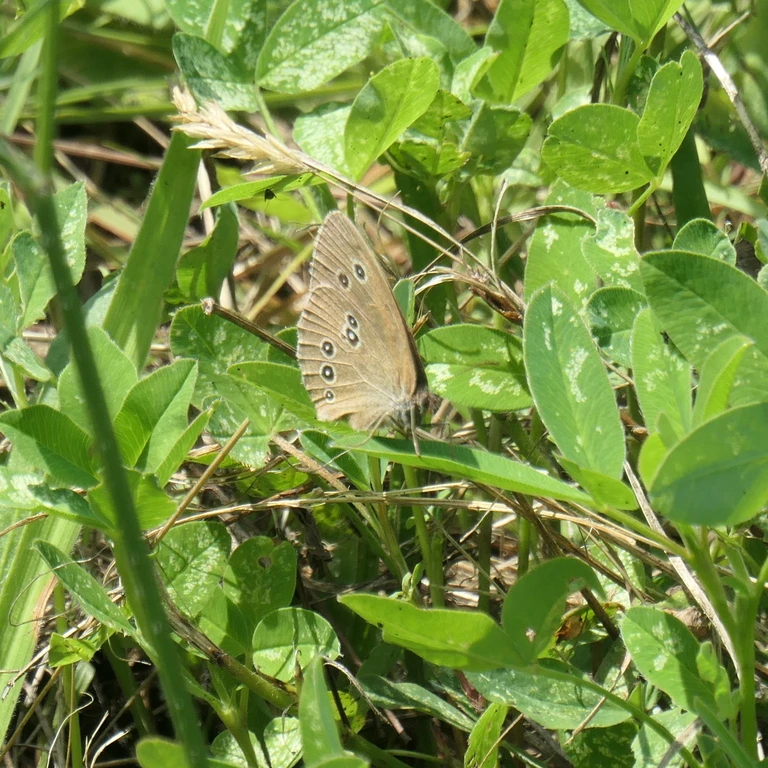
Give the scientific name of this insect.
Aphantopus hyperantus
